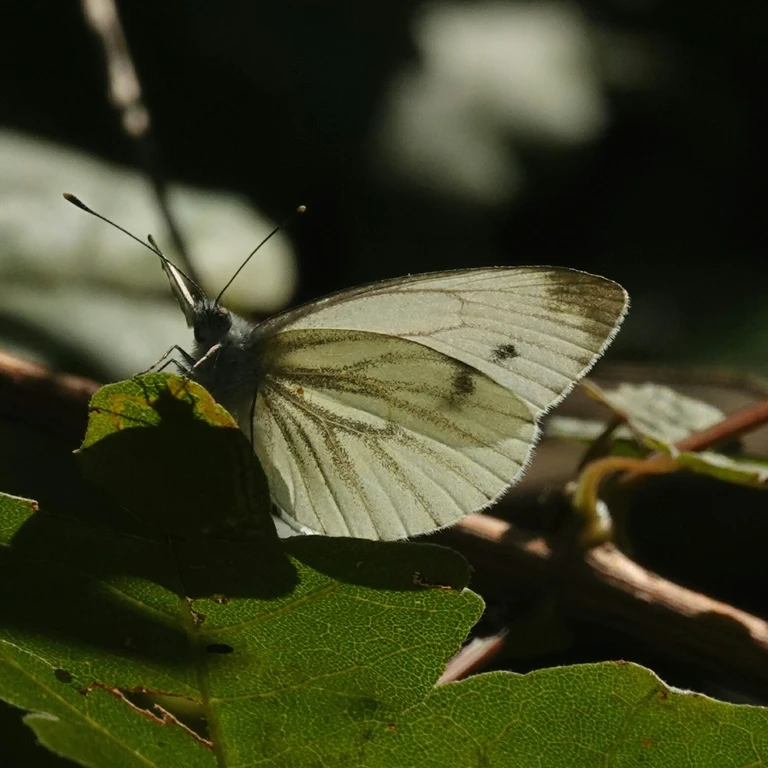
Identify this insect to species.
Pieris napi
